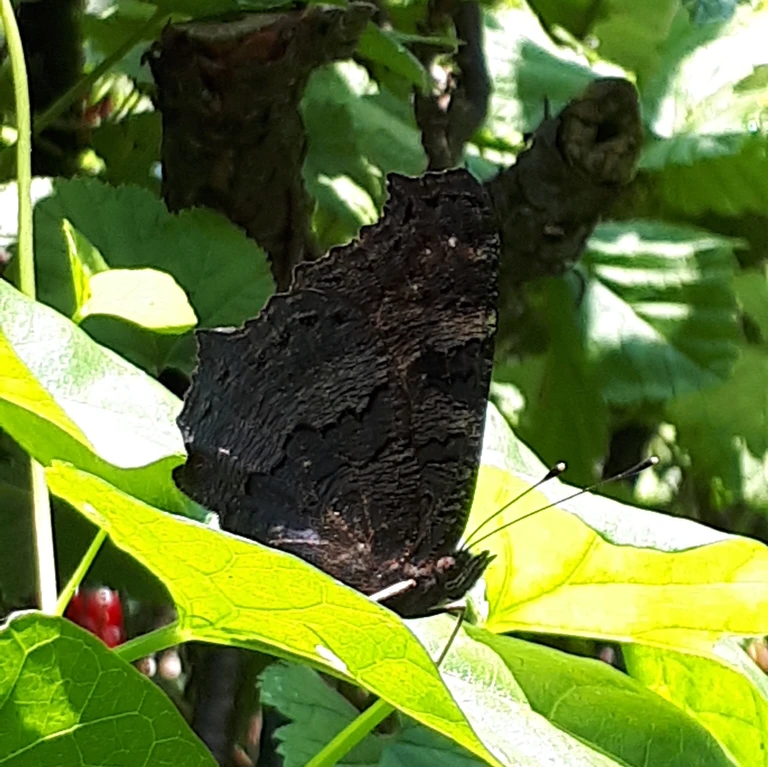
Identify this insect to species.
Aglais io
